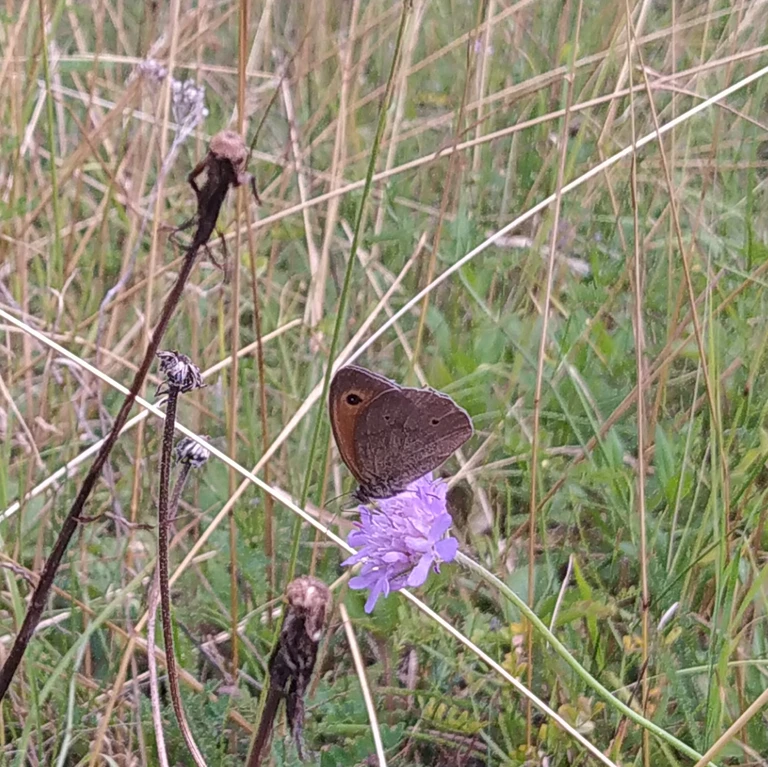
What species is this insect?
Maniola jurtina
